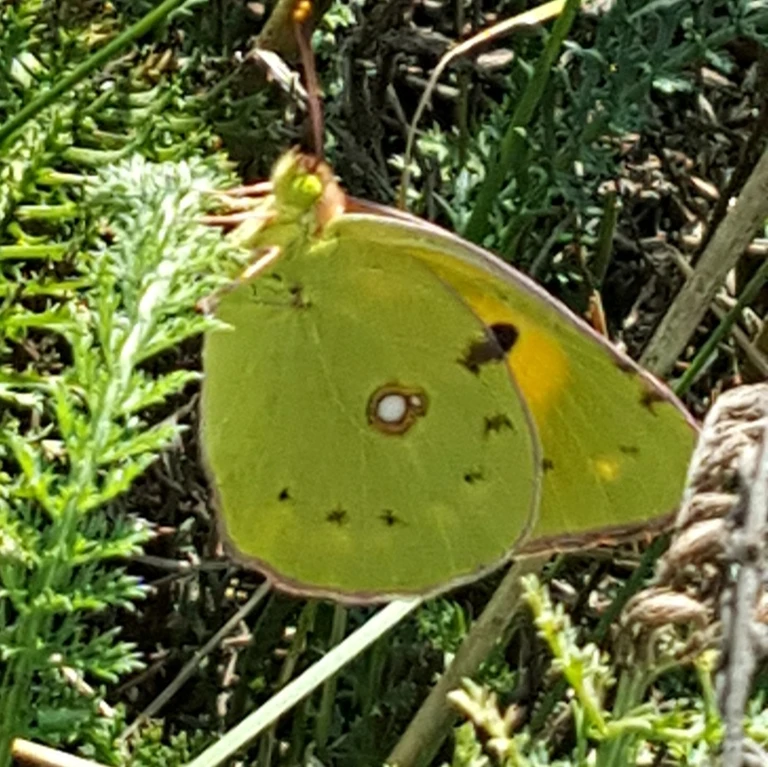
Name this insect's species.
Colias croceus
